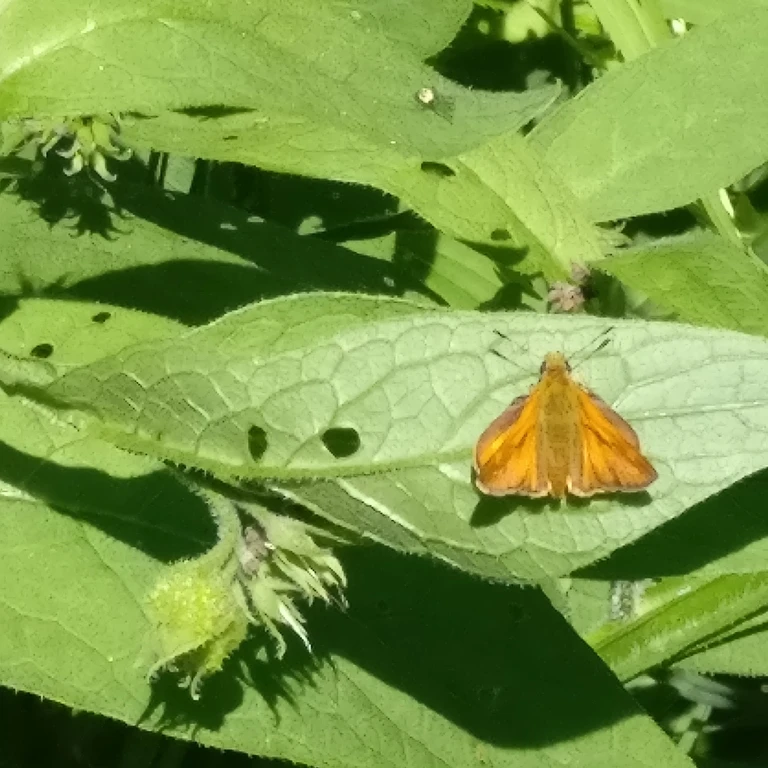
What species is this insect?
Ochlodes sylvanus (also Ochlodes venata)
